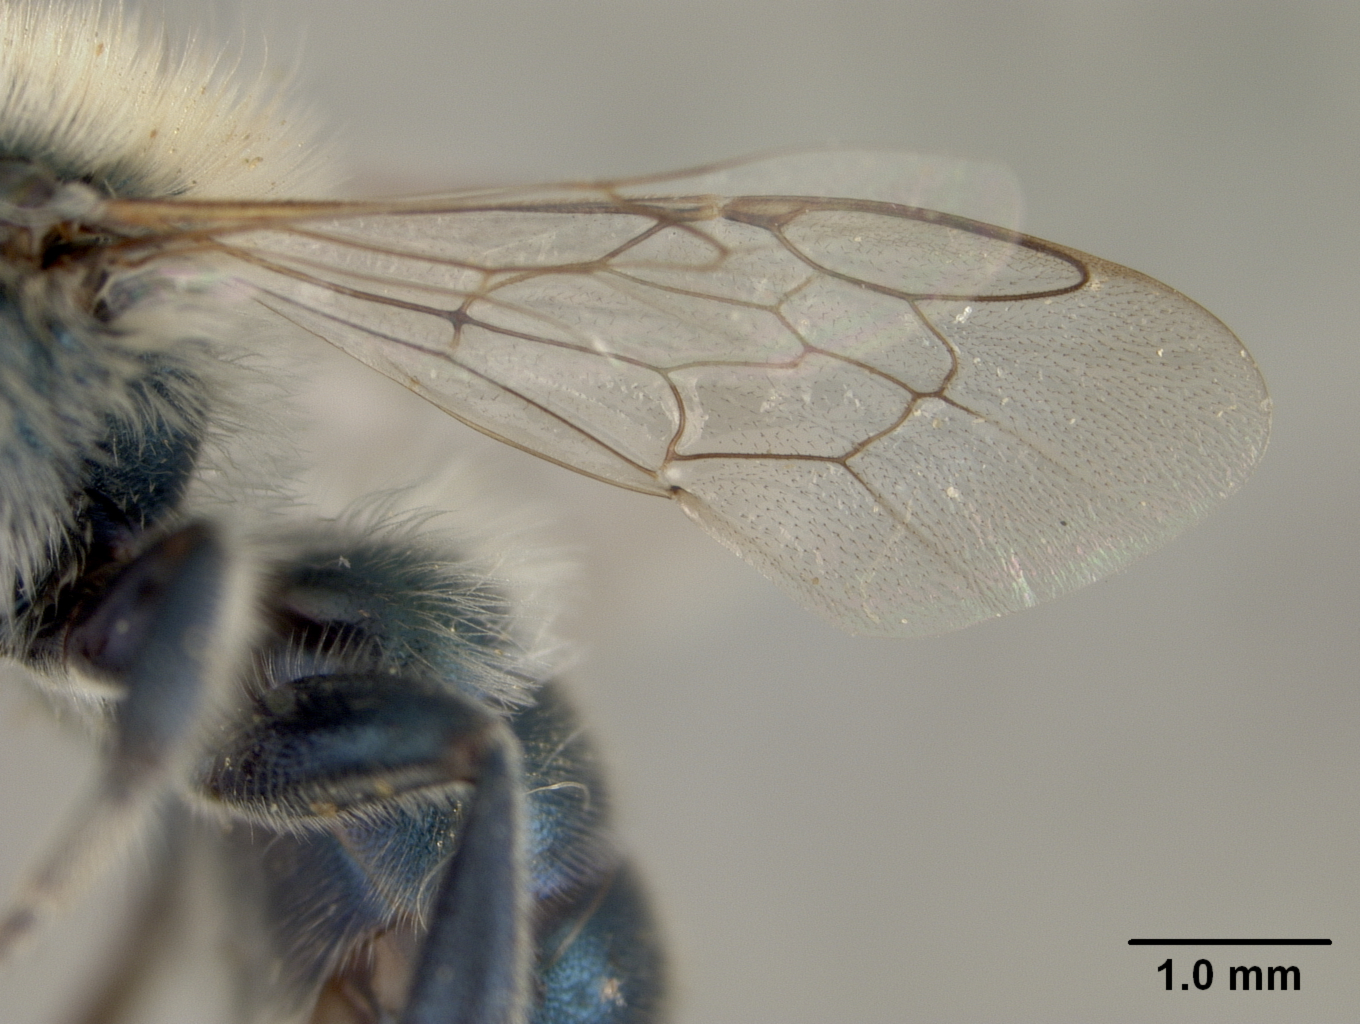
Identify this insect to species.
Osmia sanrafaelae
